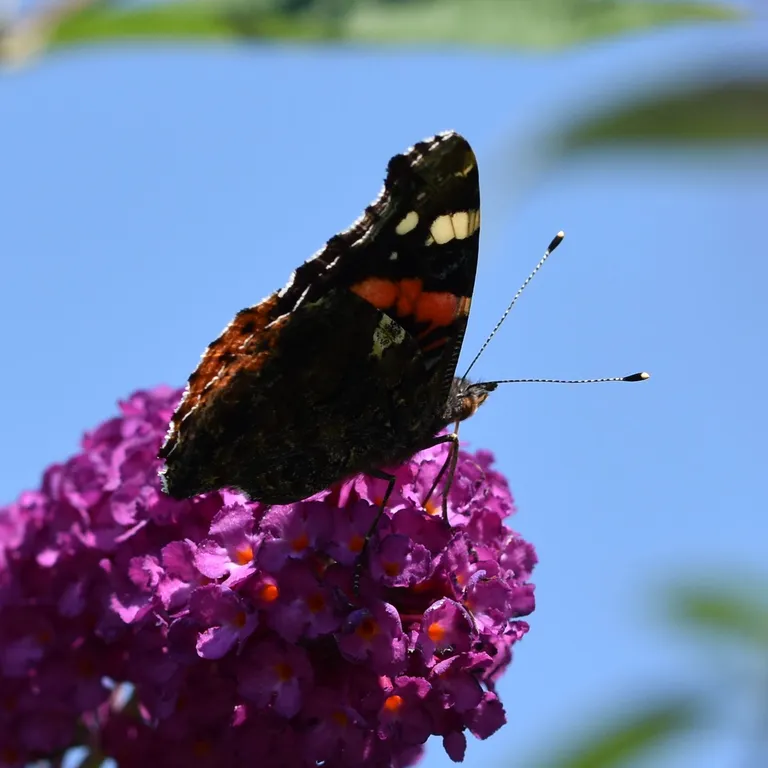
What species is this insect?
Vanessa atalanta
